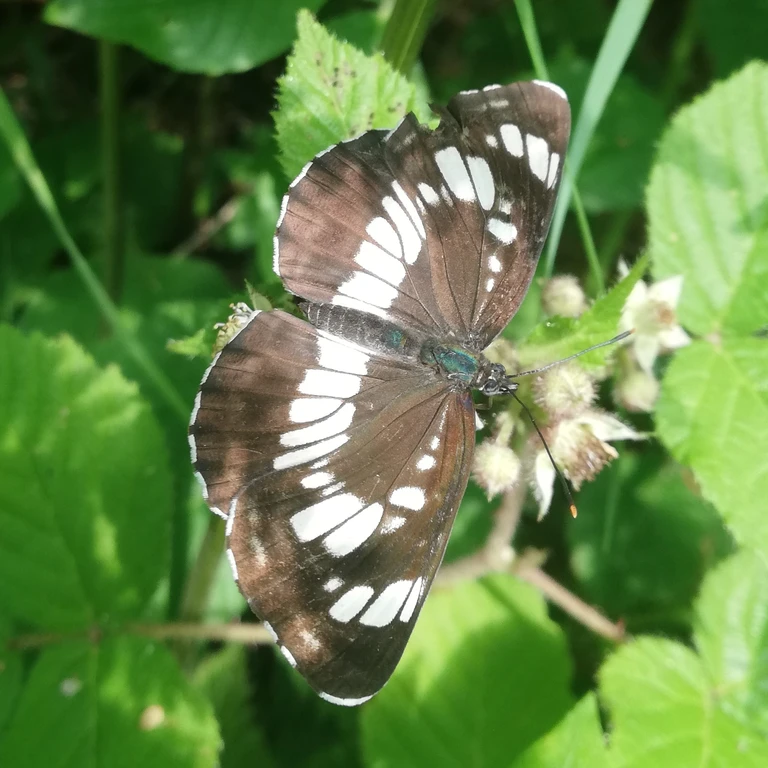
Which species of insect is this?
Neptis rivularis
